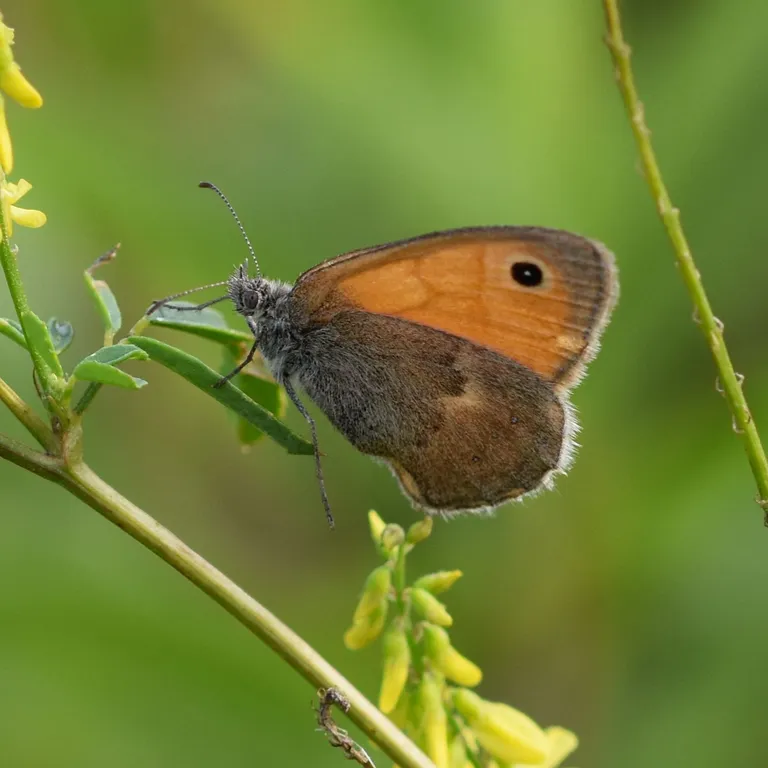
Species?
Coenonympha pamphilus
